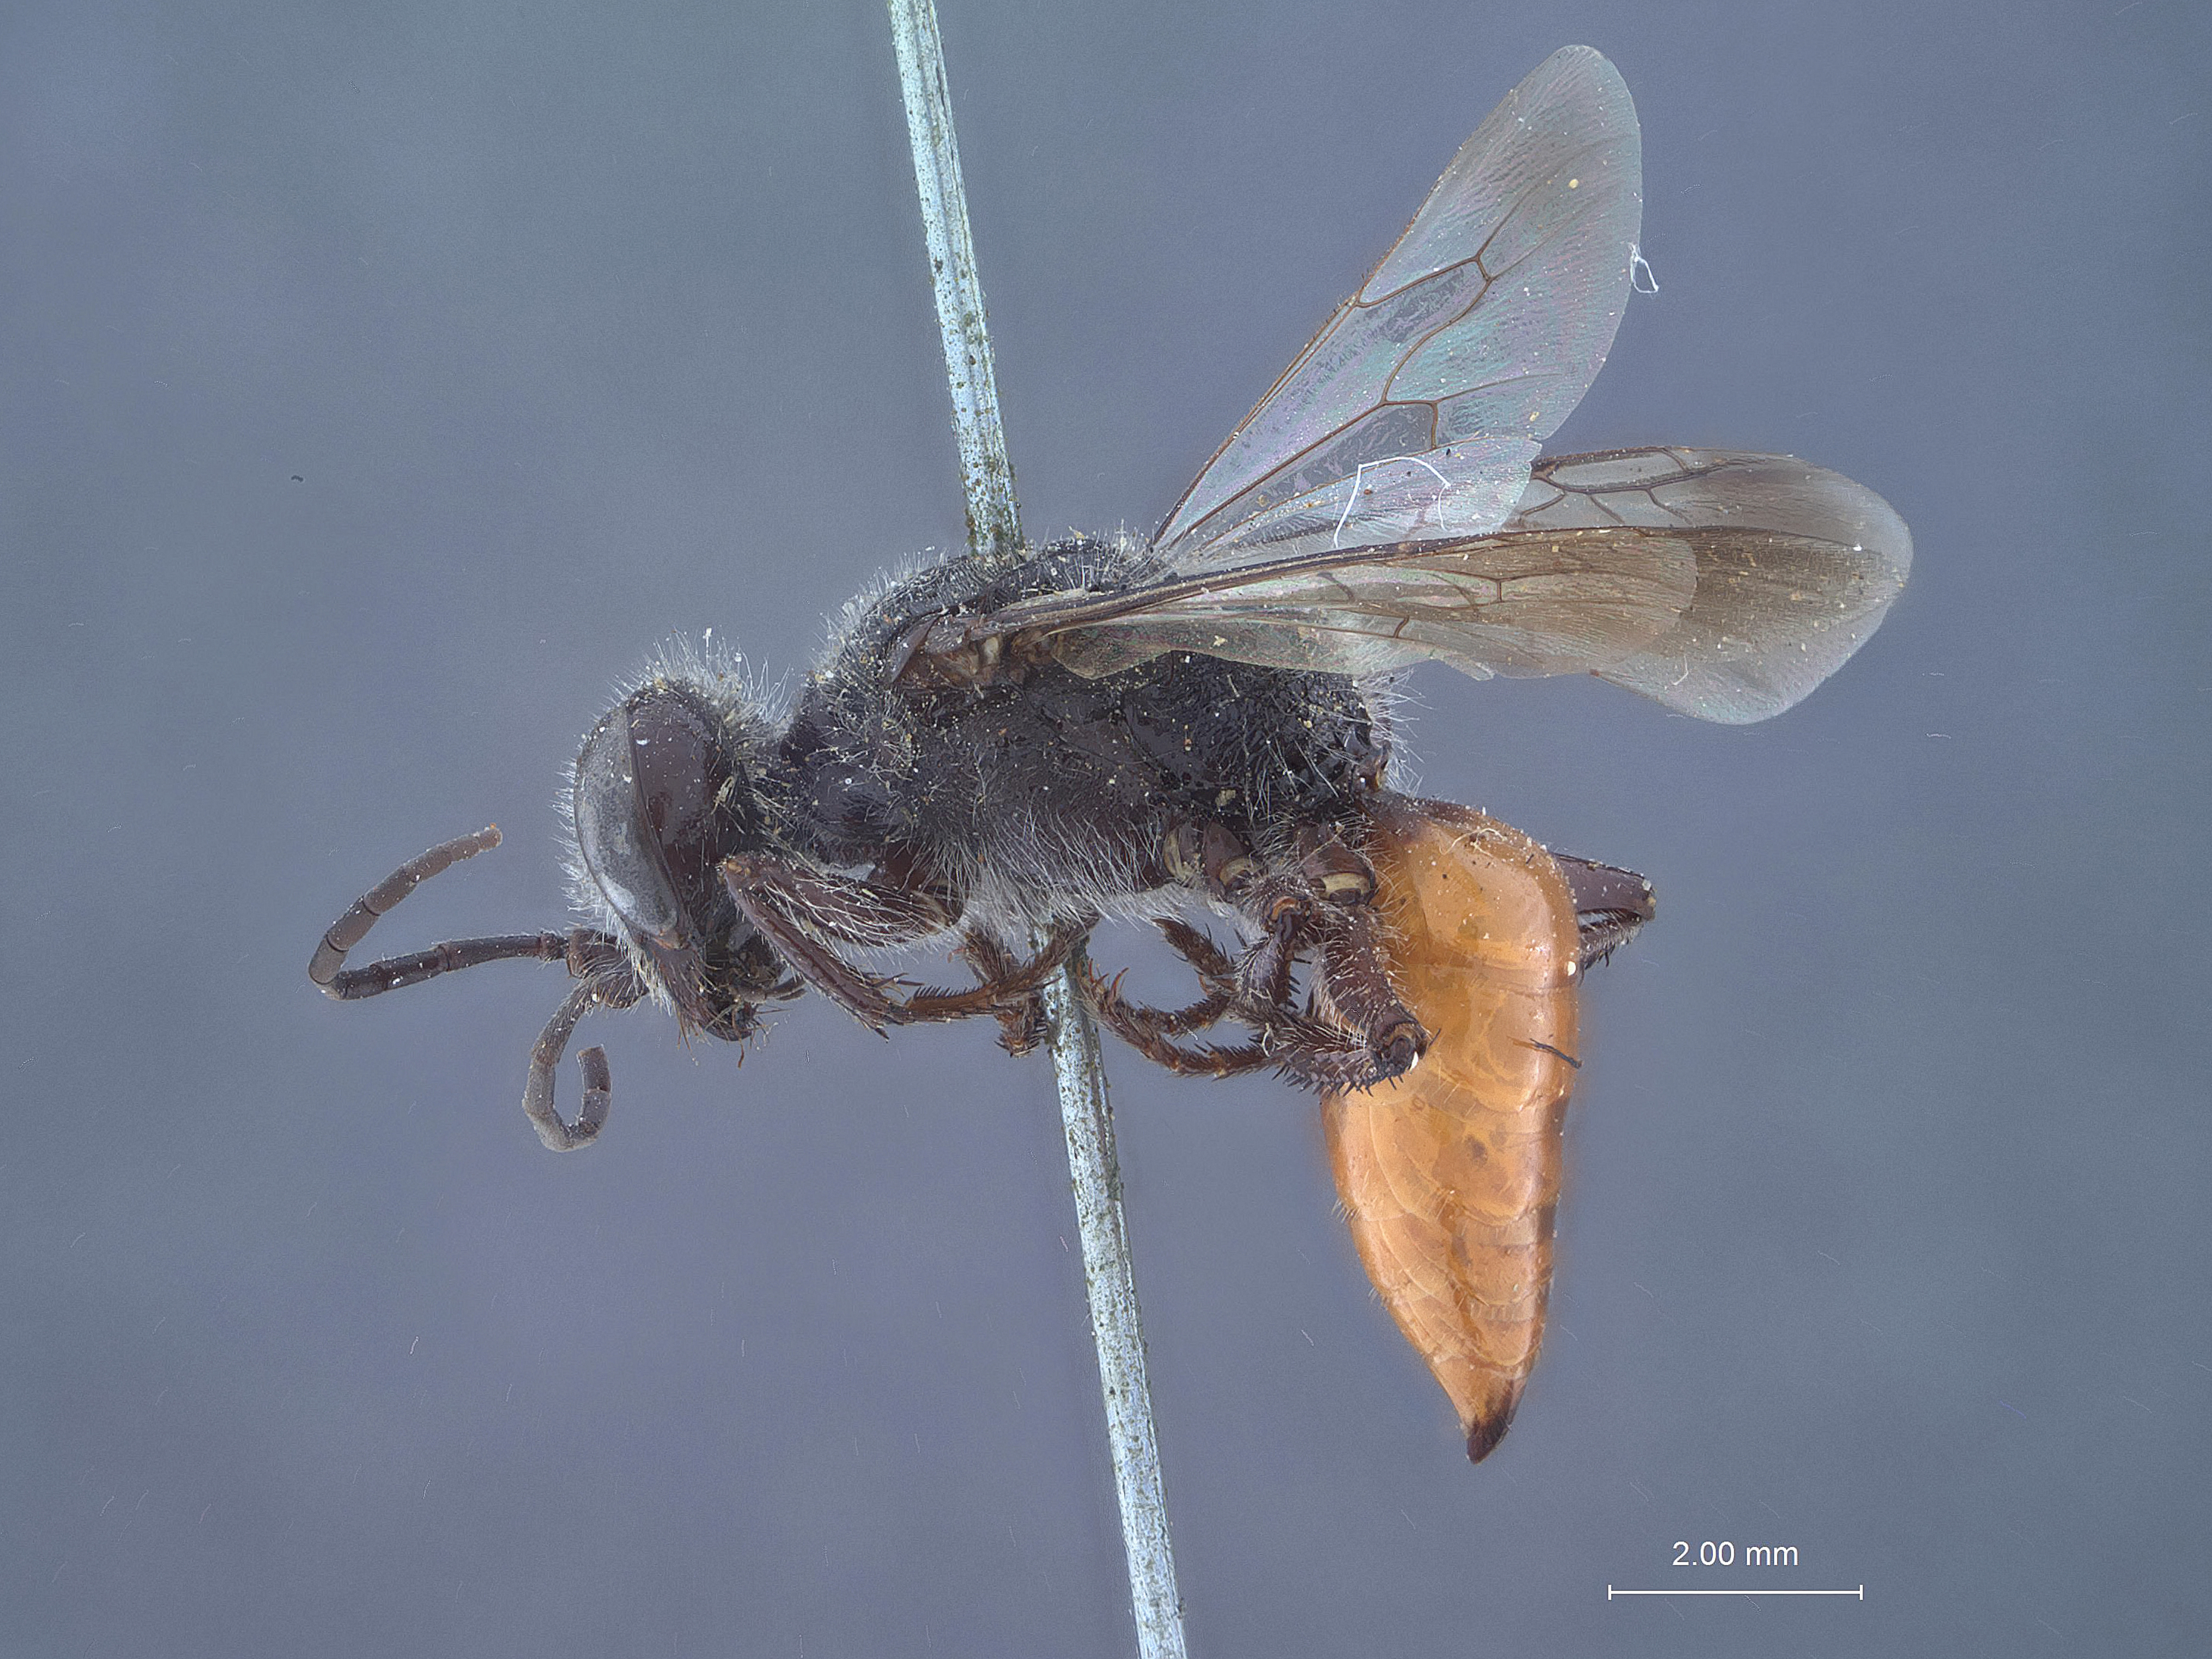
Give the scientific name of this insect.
Astata rufiventris
